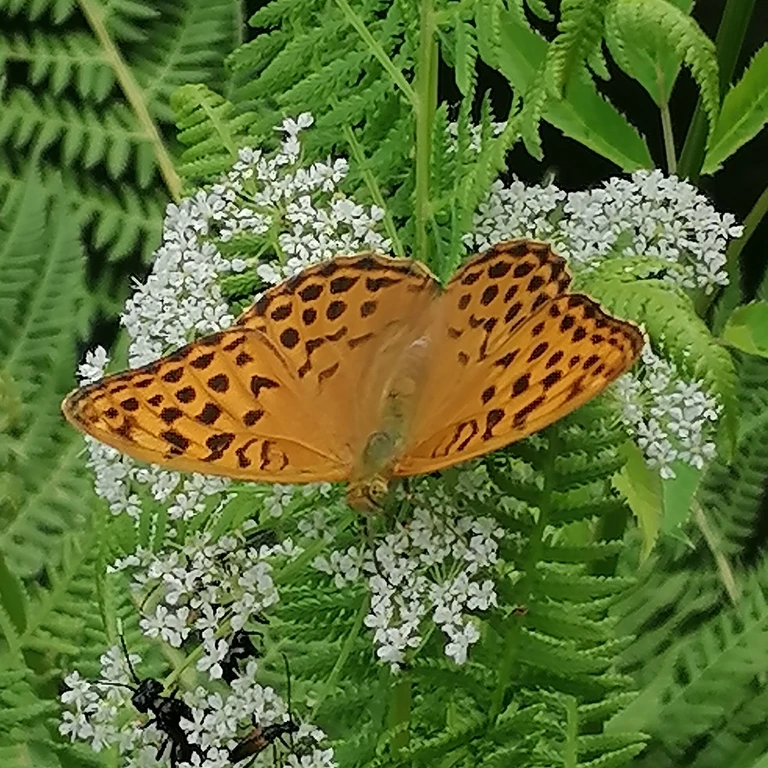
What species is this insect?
Argynnis paphia
